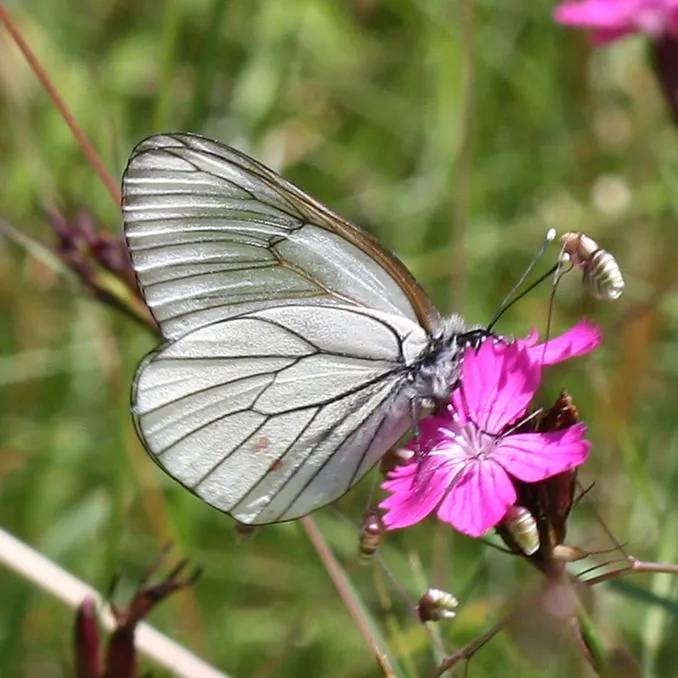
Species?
Aporia crataegi
